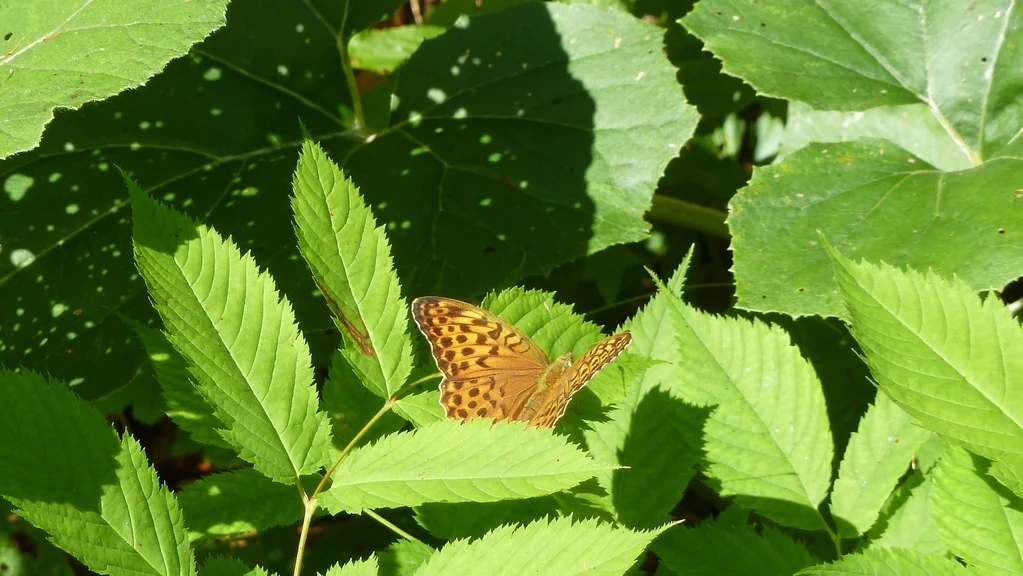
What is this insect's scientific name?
Argynnis paphia
